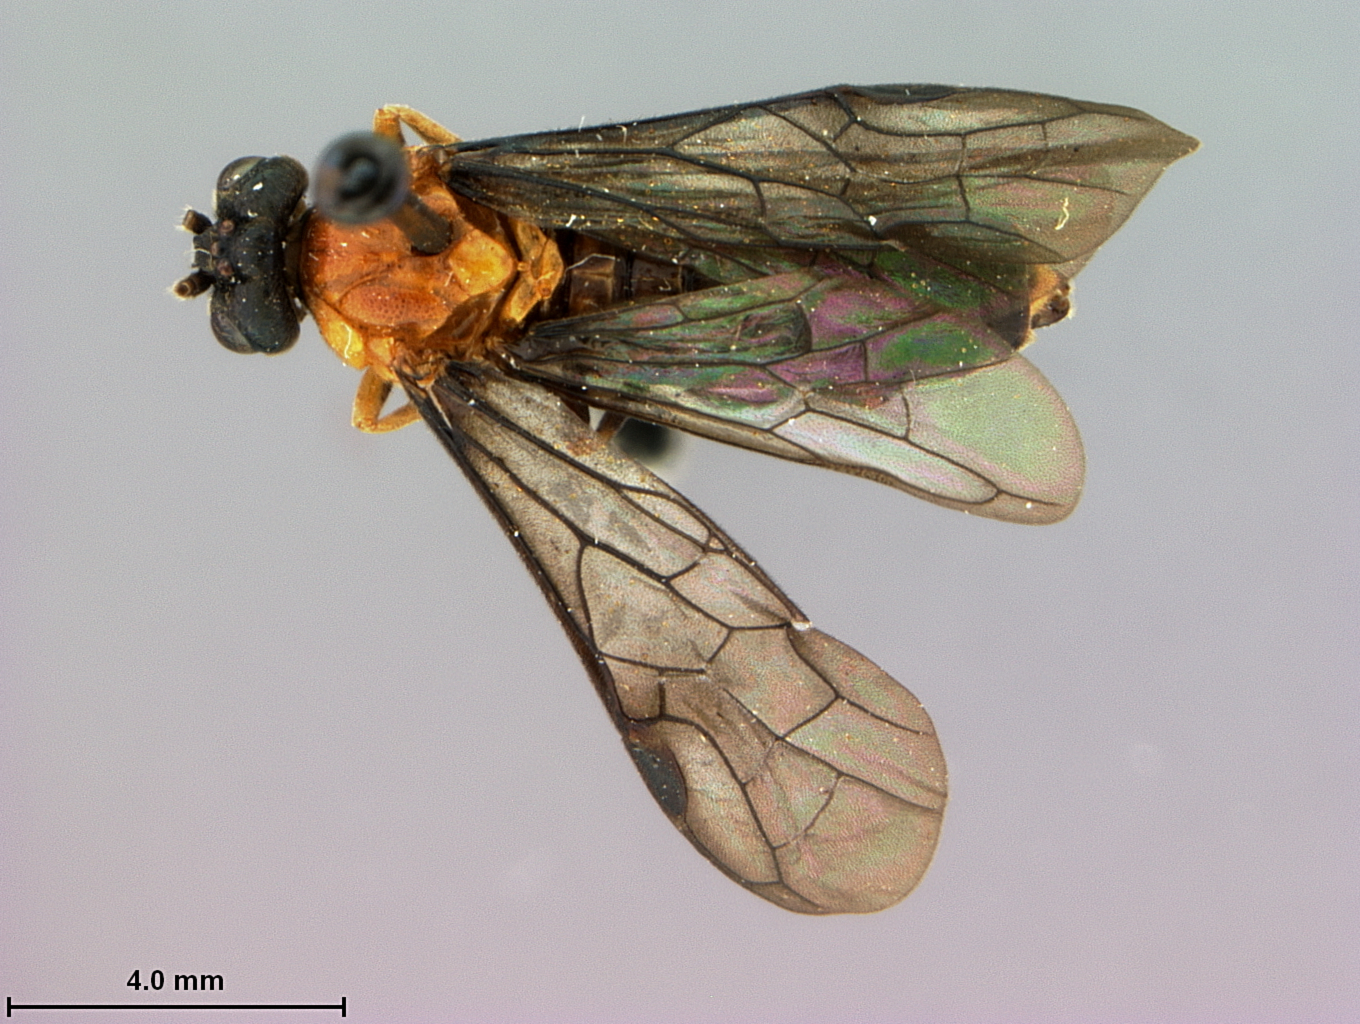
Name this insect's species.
Scobina paradorsalis
